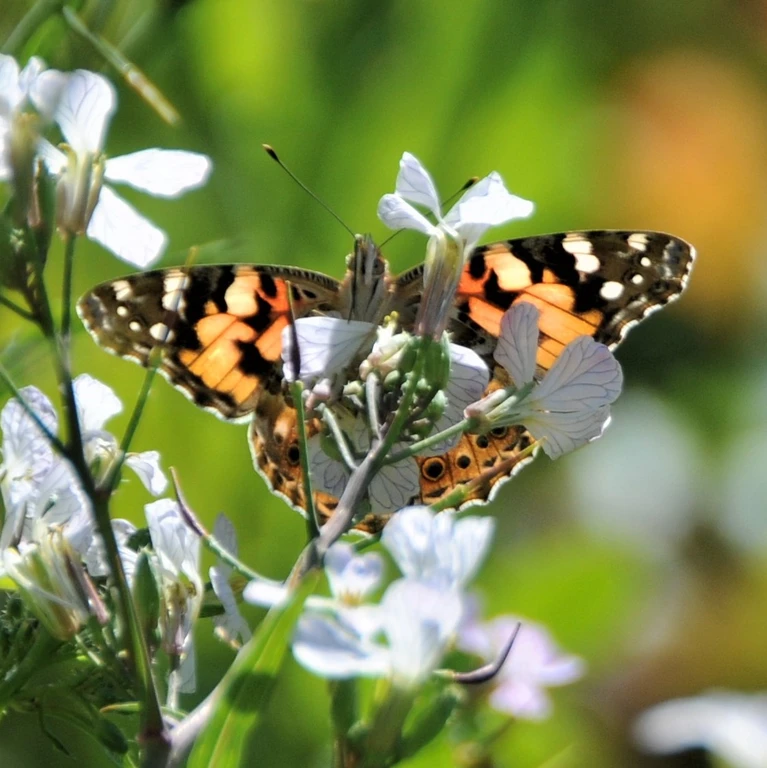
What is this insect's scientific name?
Vanessa cardui
